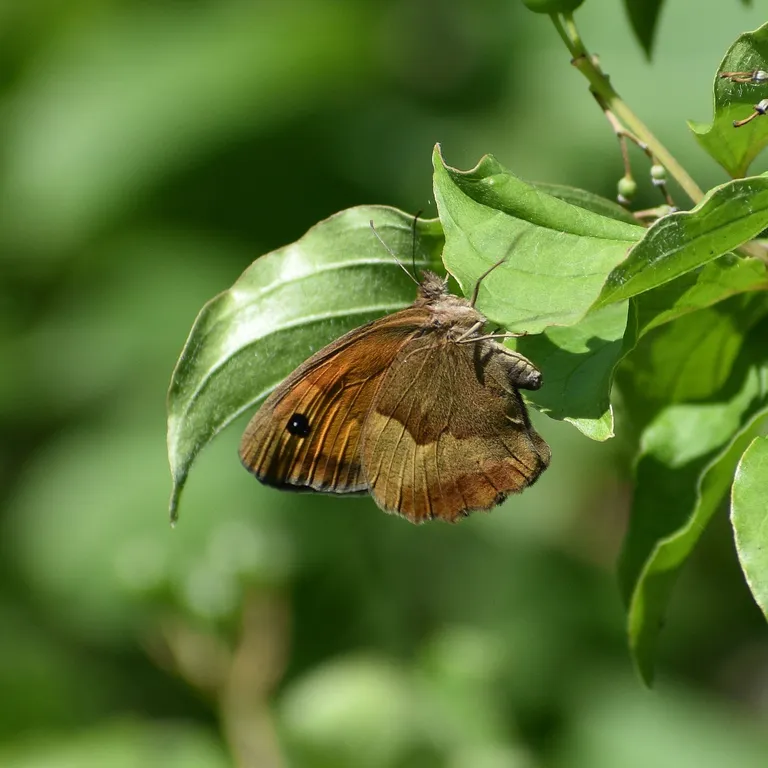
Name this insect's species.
Maniola jurtina
